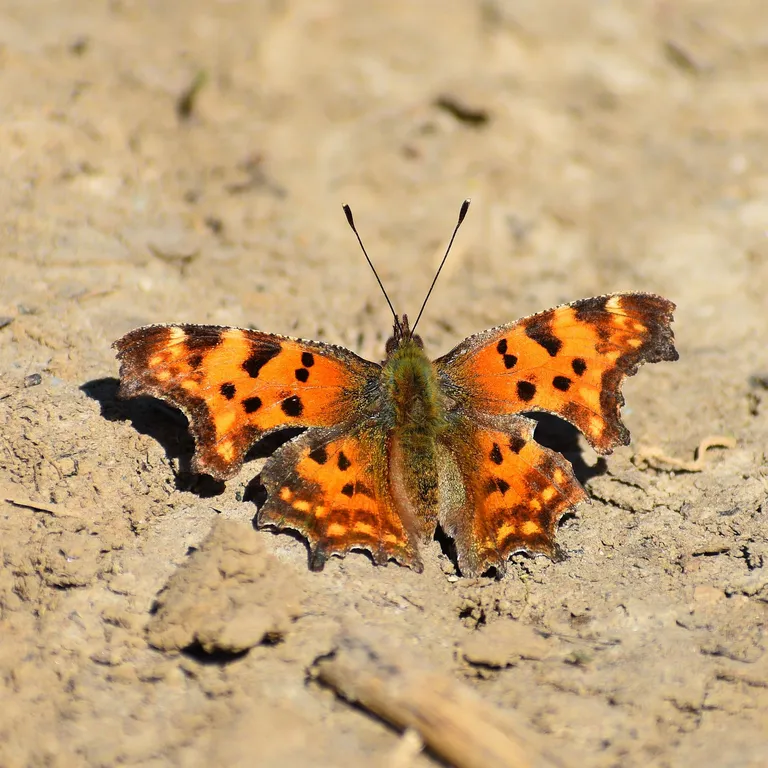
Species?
Polygonia c-album
